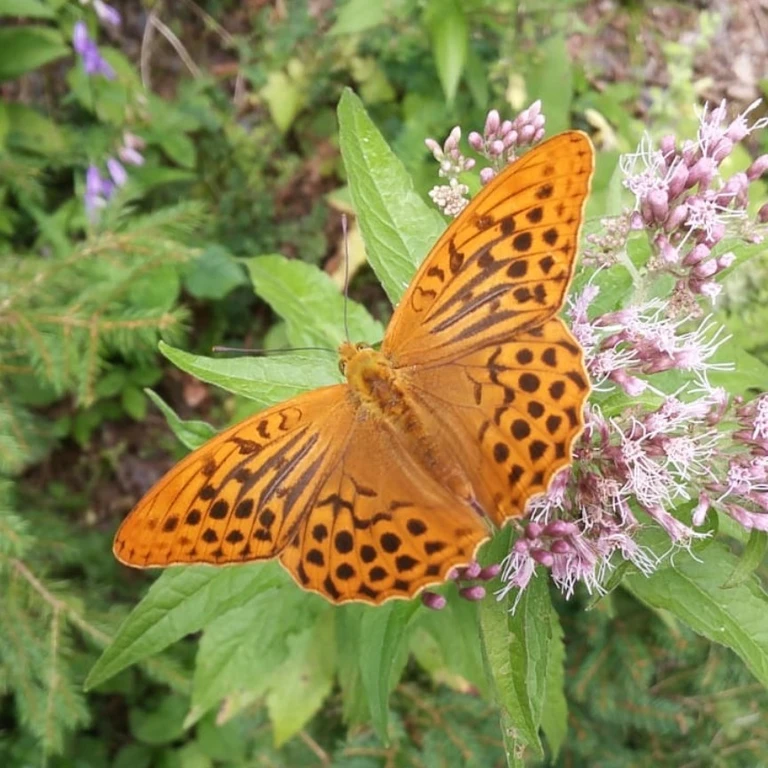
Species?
Argynnis paphia
